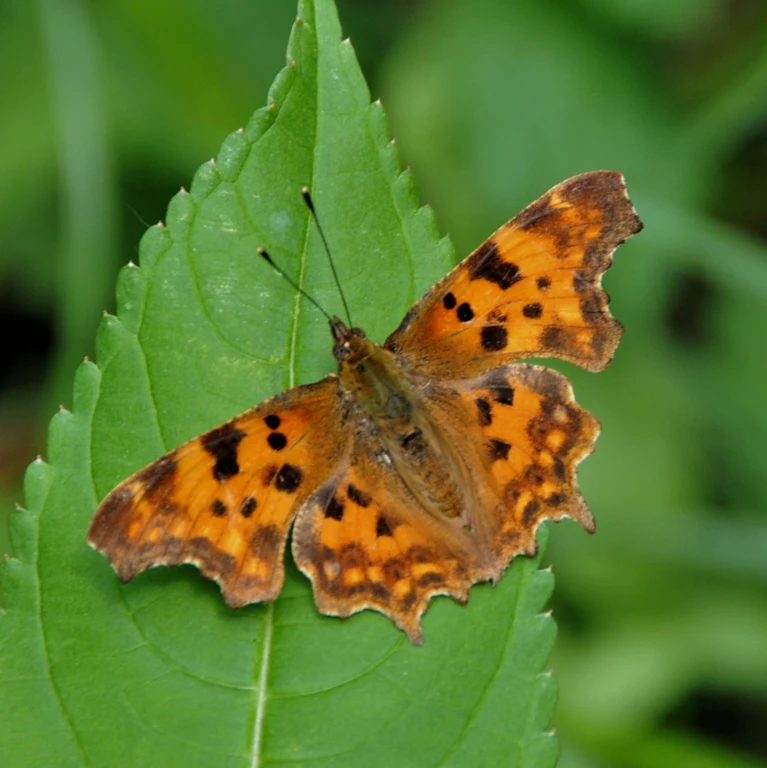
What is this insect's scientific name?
Polygonia c-album
